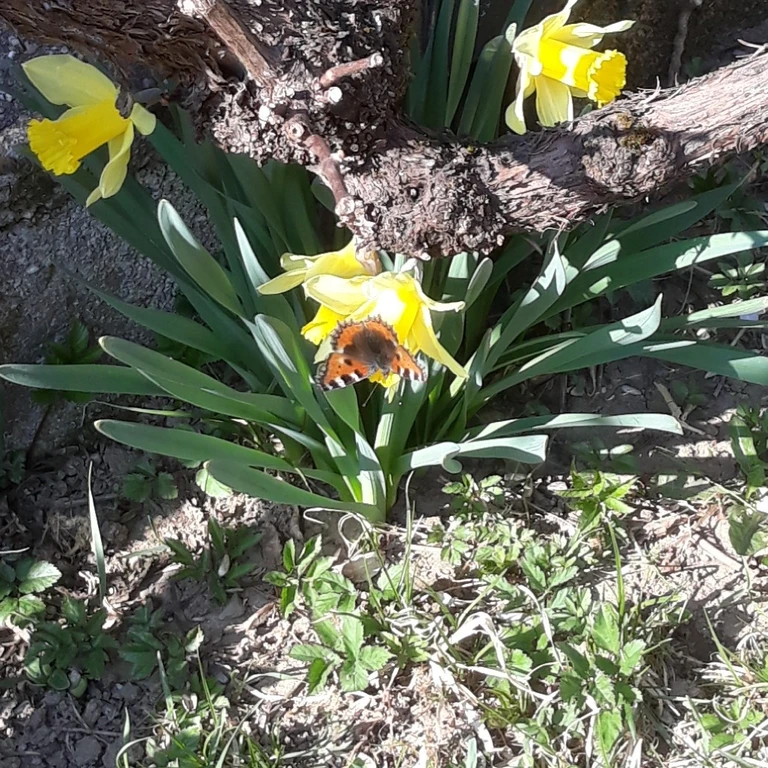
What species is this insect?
Aglais urticae
